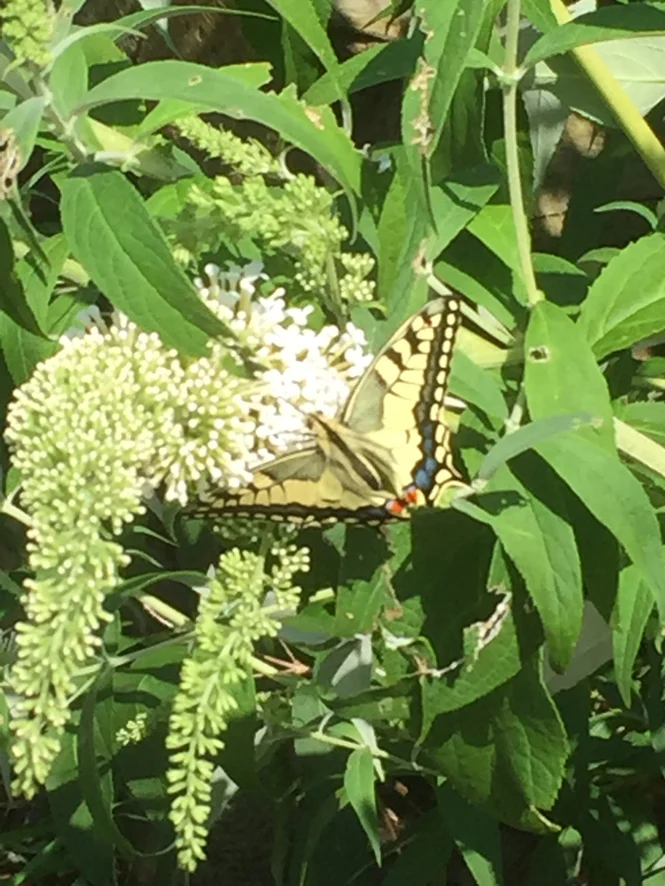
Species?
Papilio machaon
